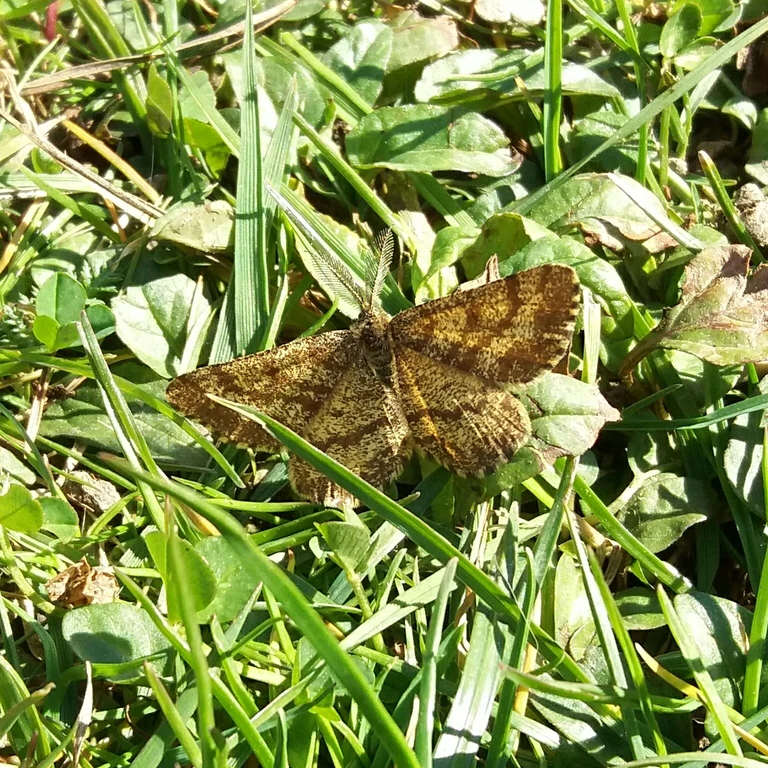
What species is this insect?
Ematurga atomaria
